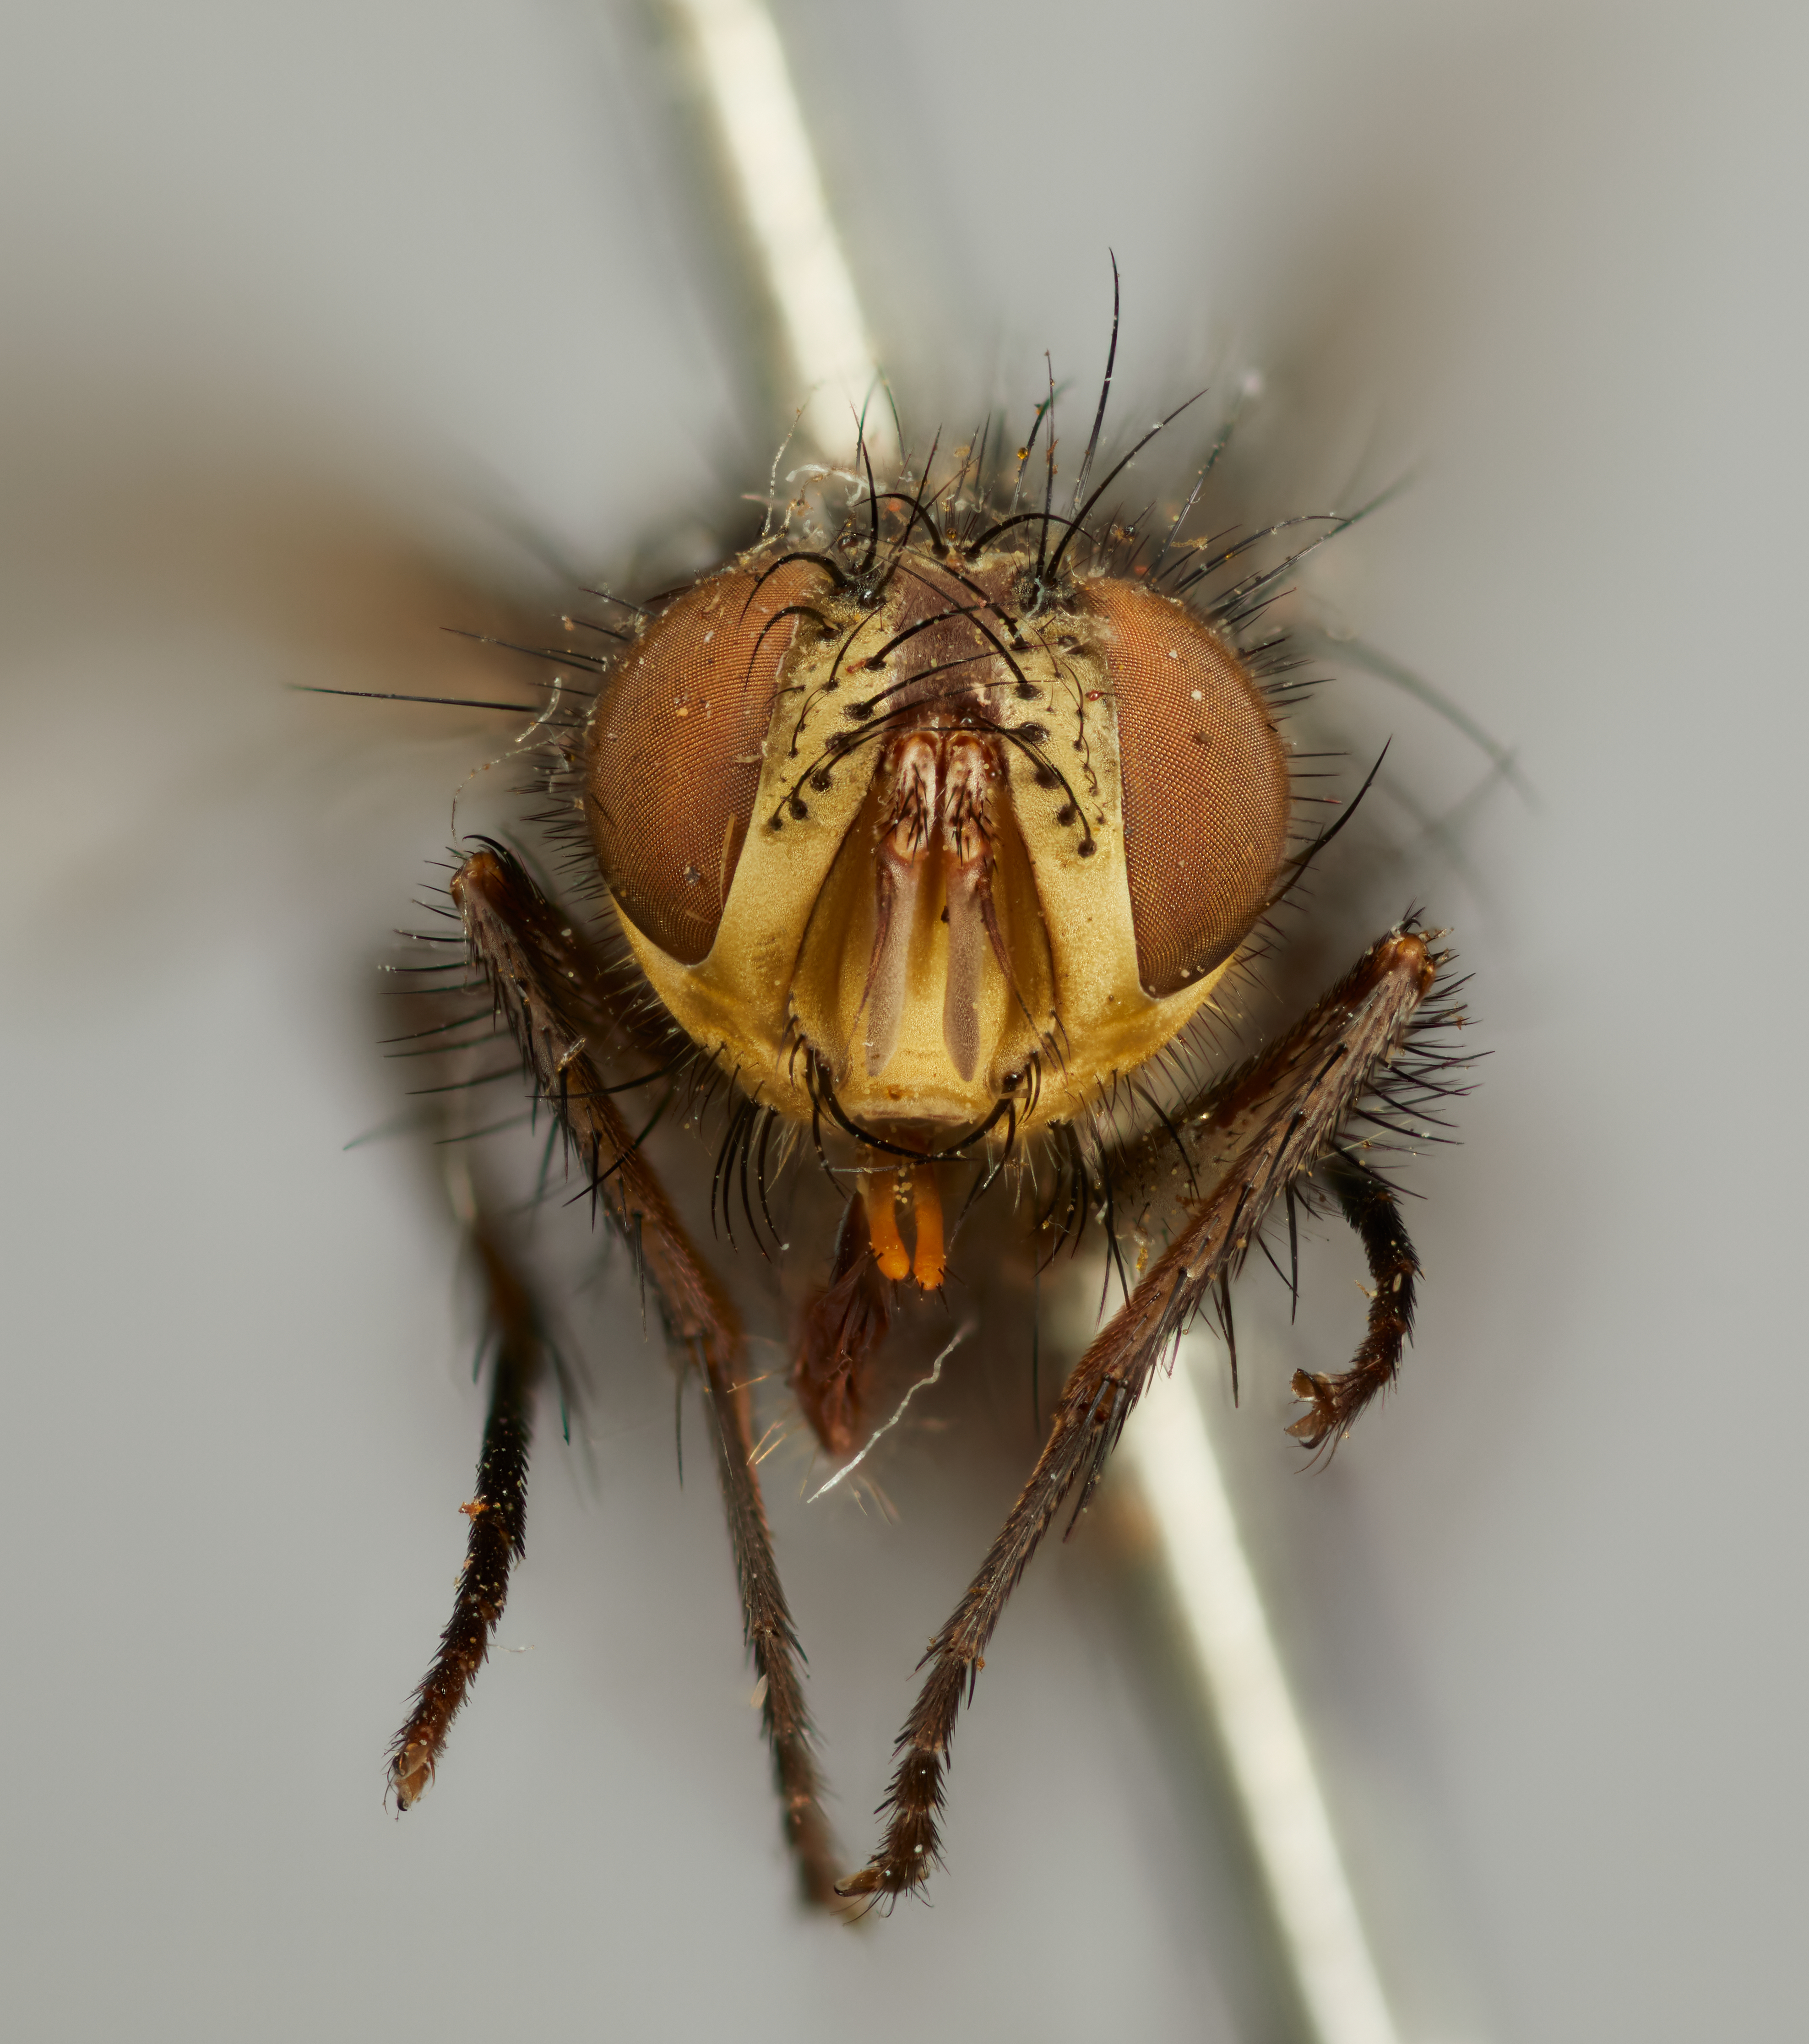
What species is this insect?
Masicera aurifrons
